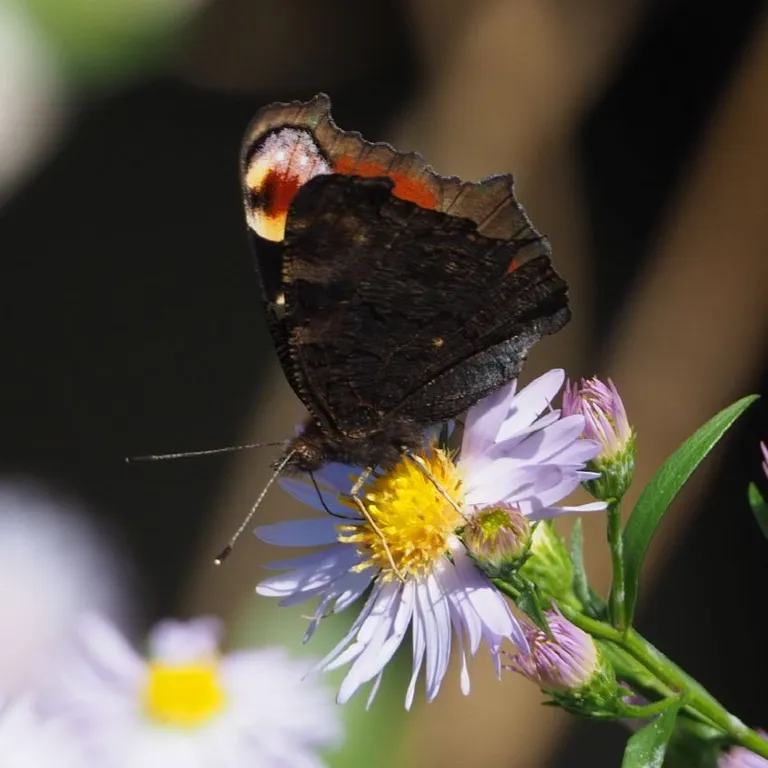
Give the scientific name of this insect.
Aglais io
